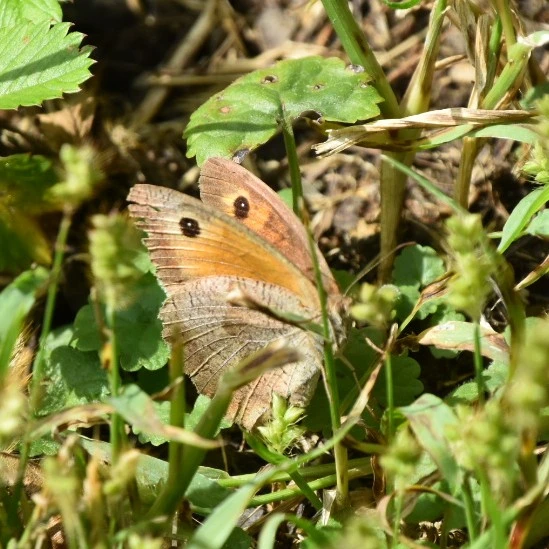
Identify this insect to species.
Maniola jurtina
